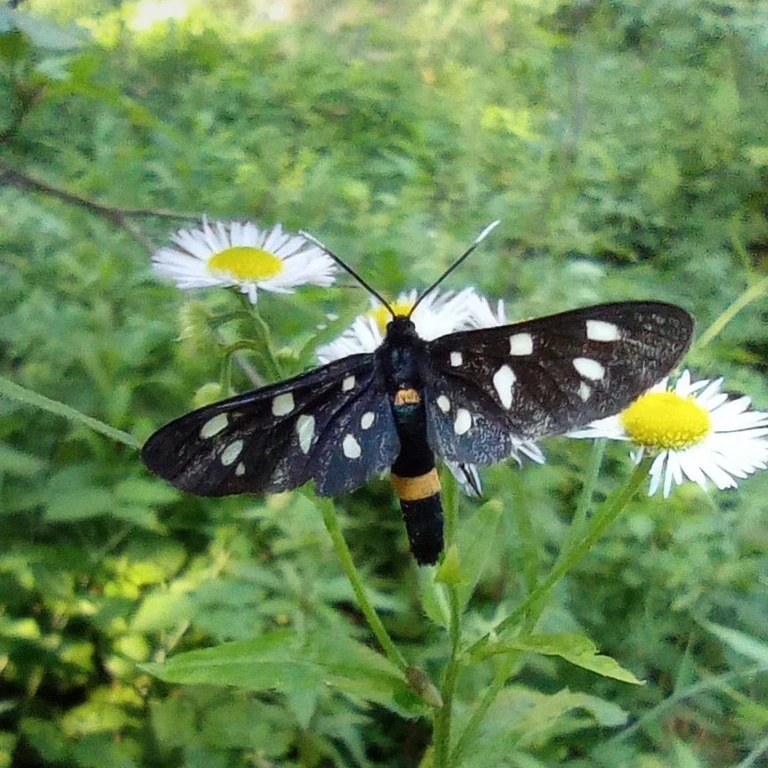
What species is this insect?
Amata phegea
